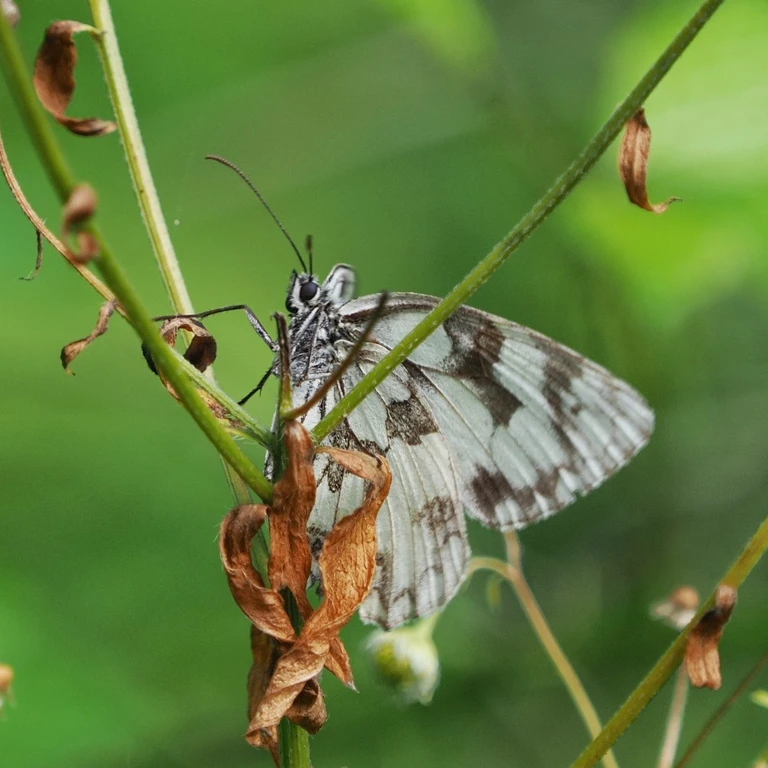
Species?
Melanargia galathea
